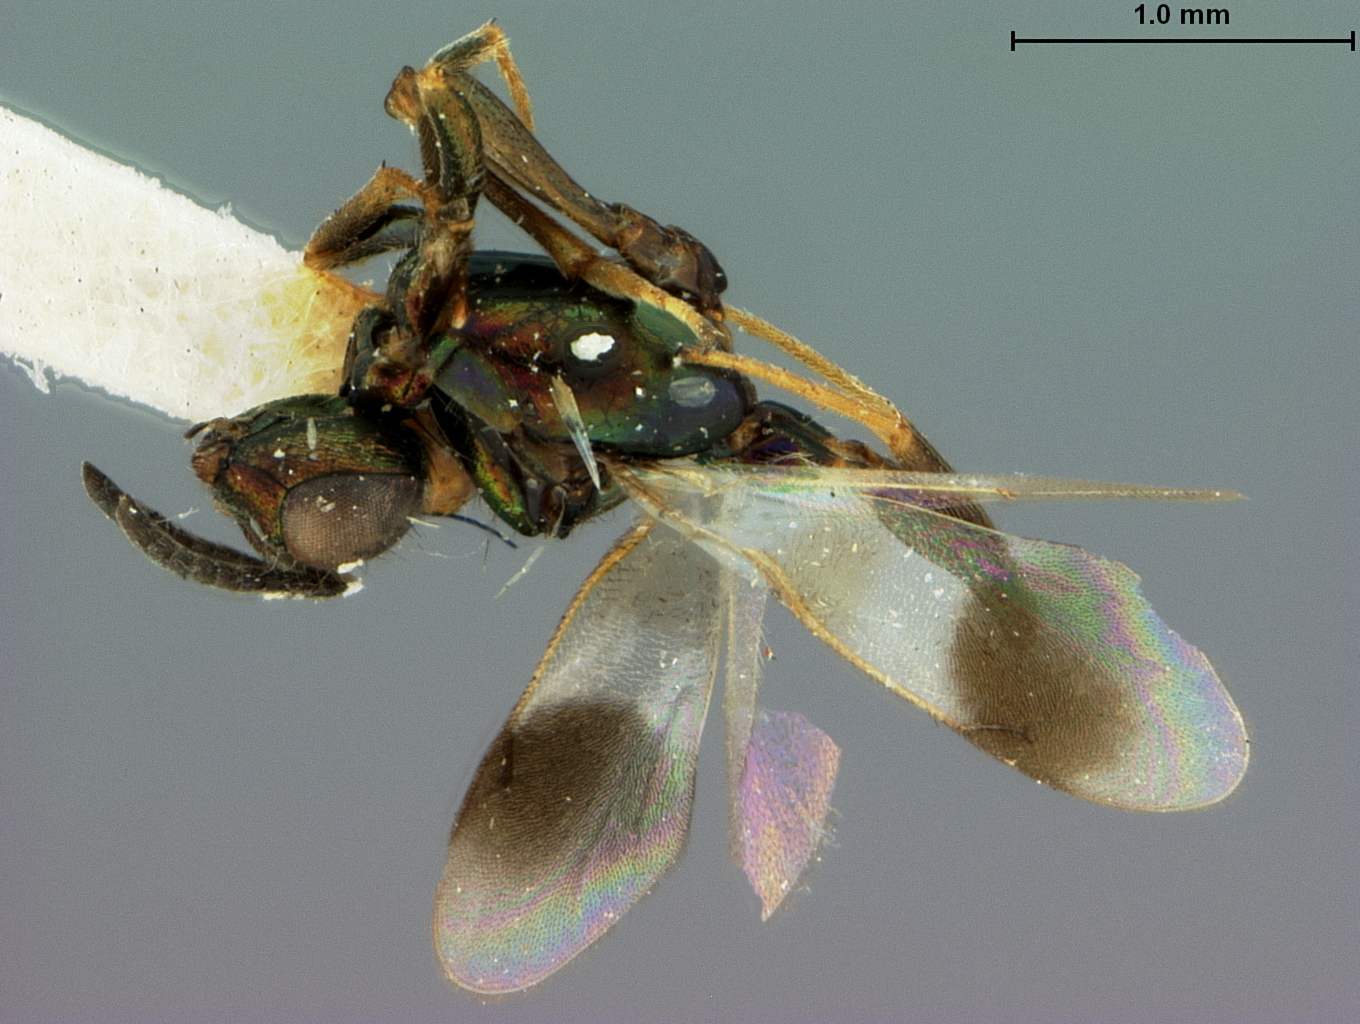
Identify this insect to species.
Anastatus albitarsis
